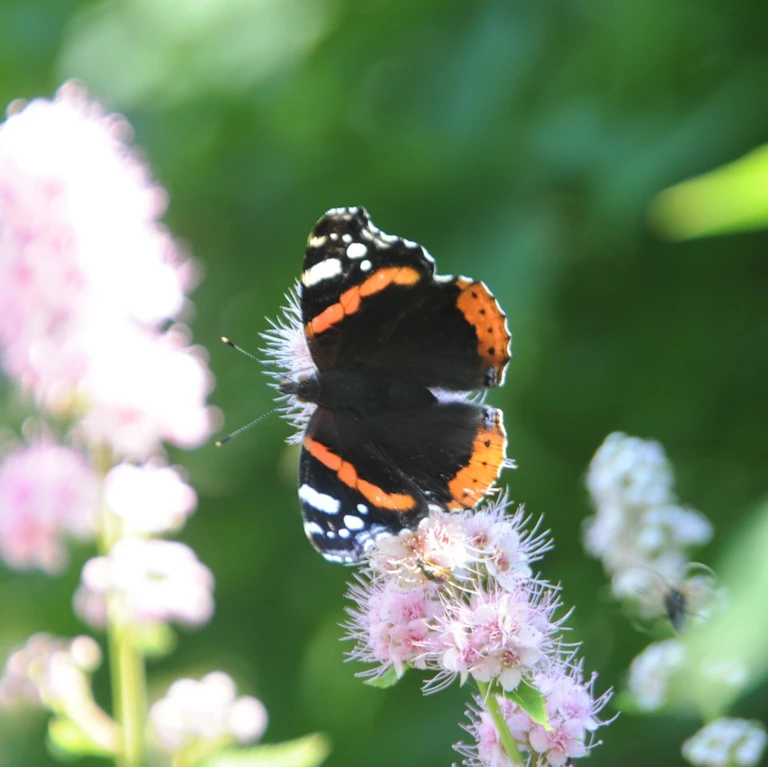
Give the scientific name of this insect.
Vanessa atalanta
